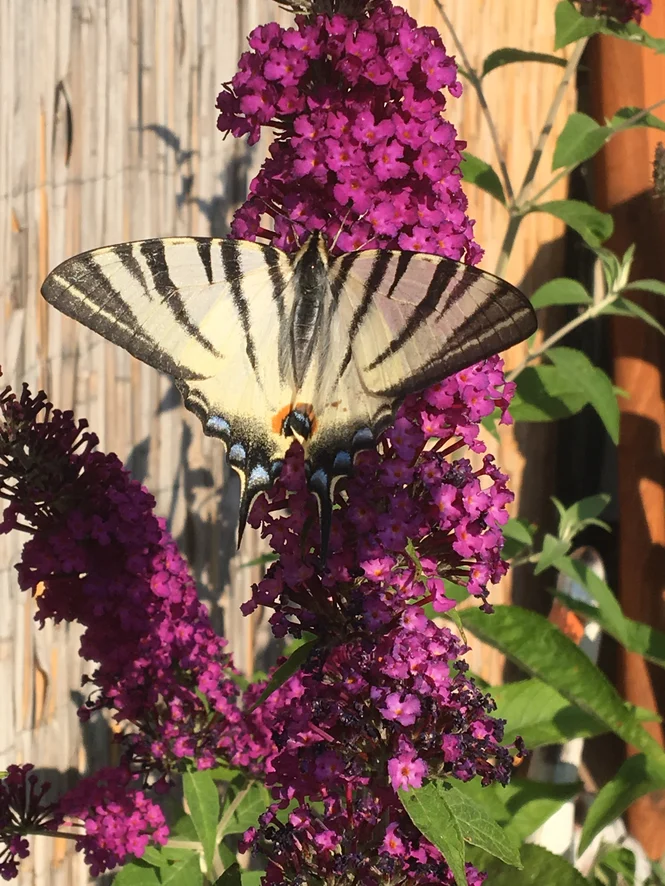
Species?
Iphiclides podalirius
